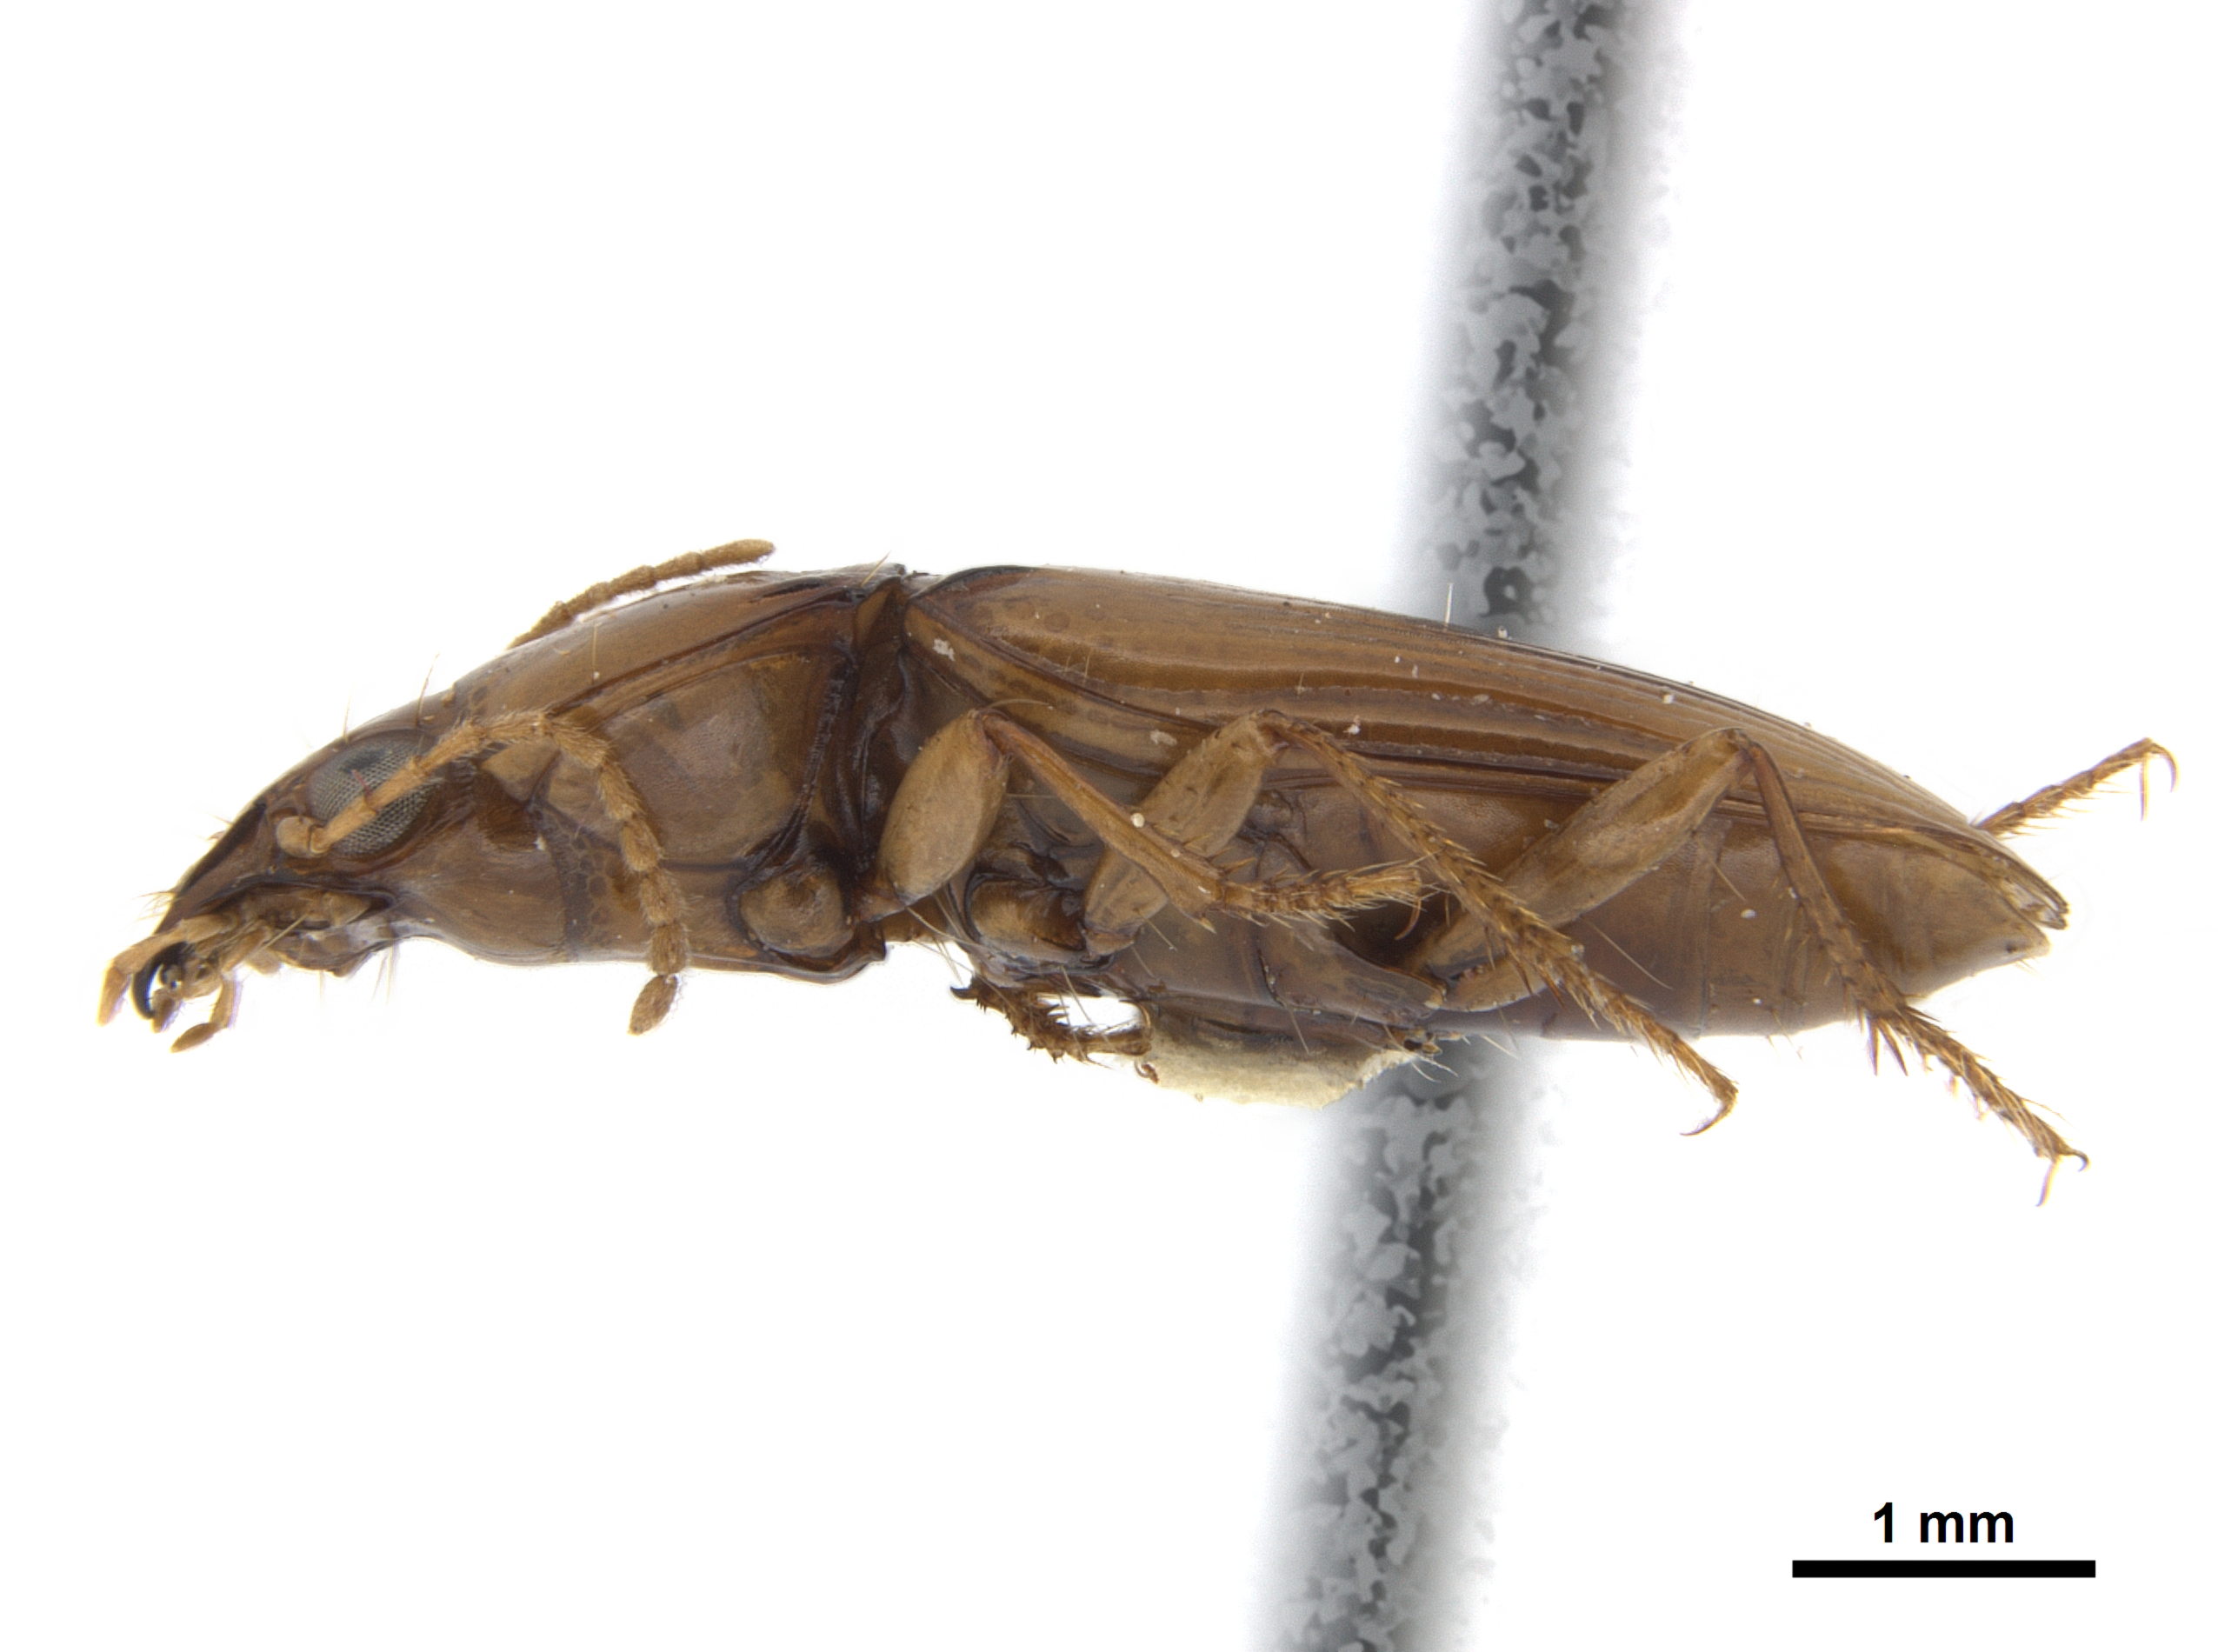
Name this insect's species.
Diplochaetus rutilus
